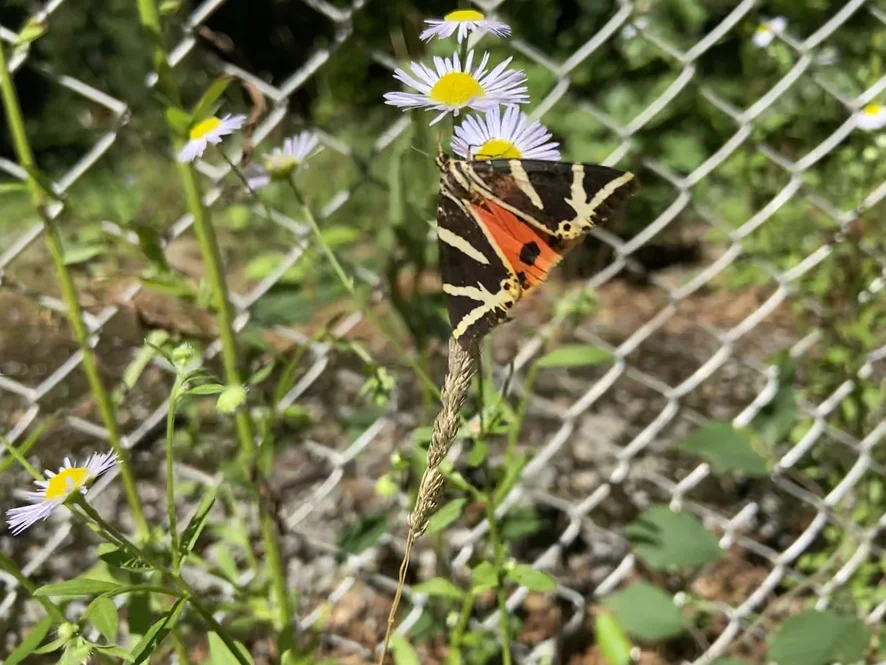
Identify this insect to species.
Euplagia quadripunctaria
